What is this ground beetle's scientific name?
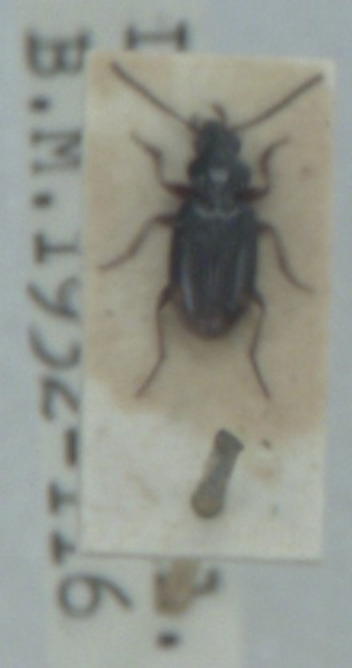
Bembidion lunulatum
